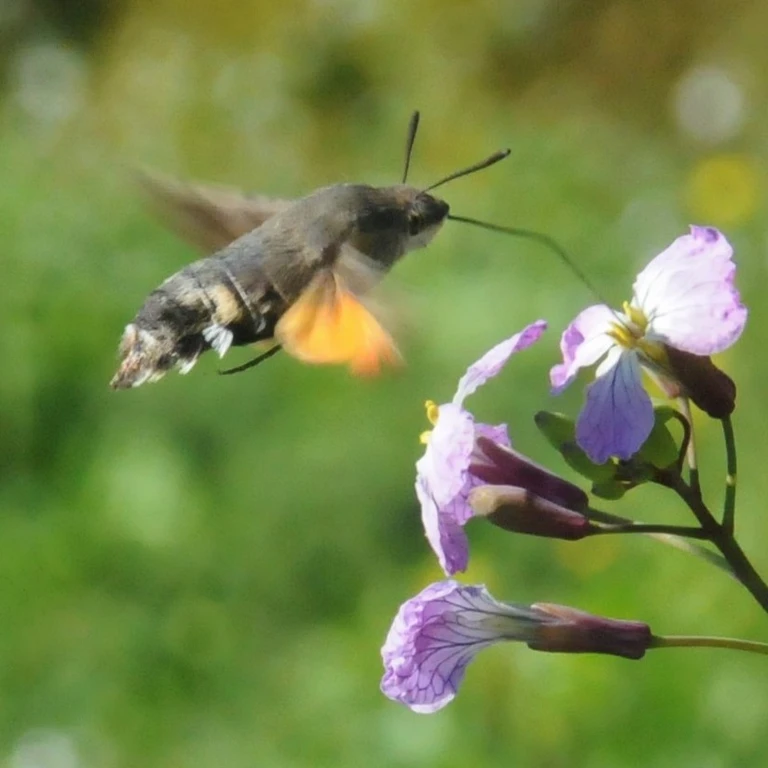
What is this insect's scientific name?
Macroglossum stellatarum
